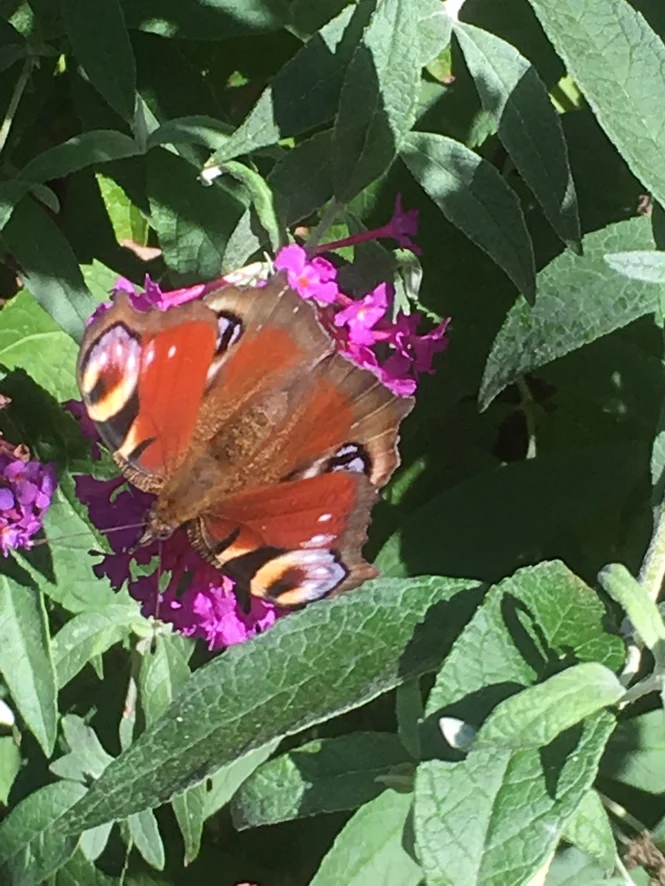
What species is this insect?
Aglais io
